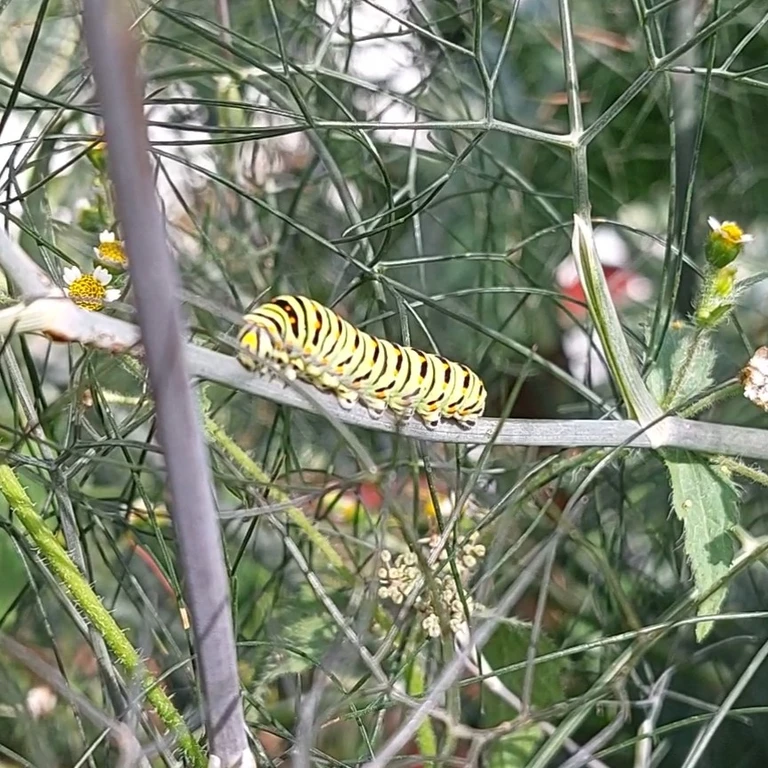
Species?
Papilio machaon
